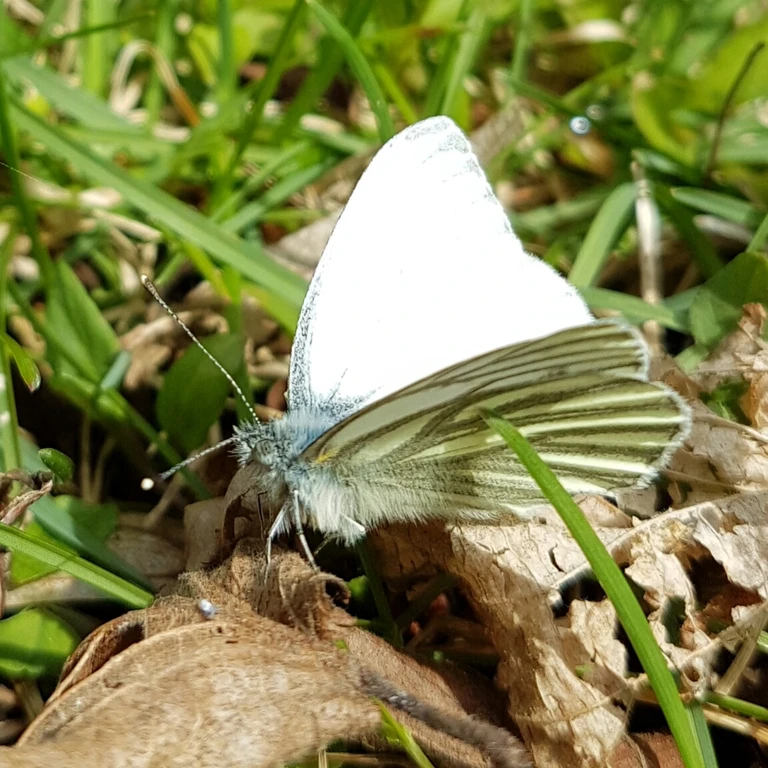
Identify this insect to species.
Pieris napi
